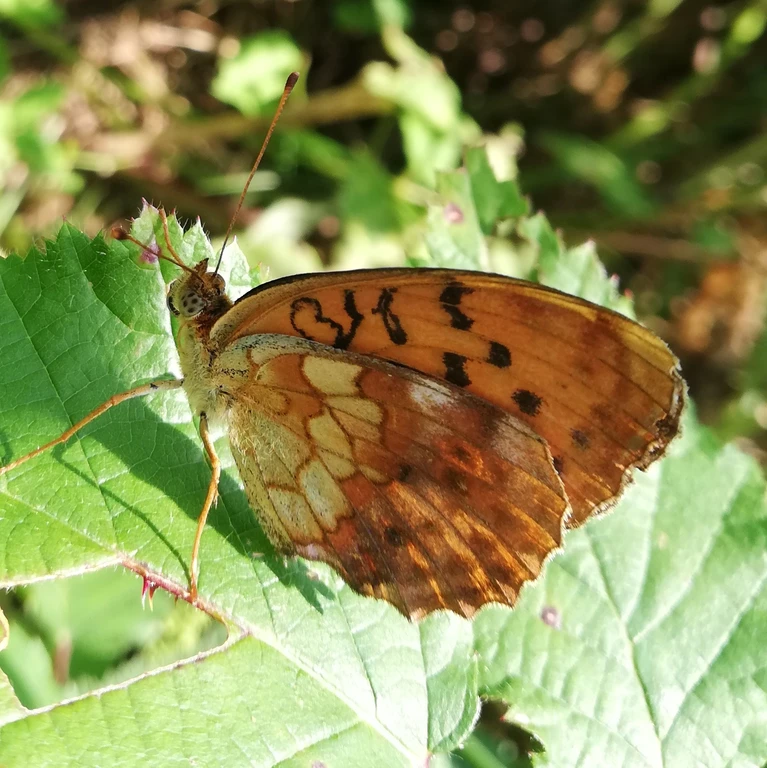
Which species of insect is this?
Brenthis daphne
